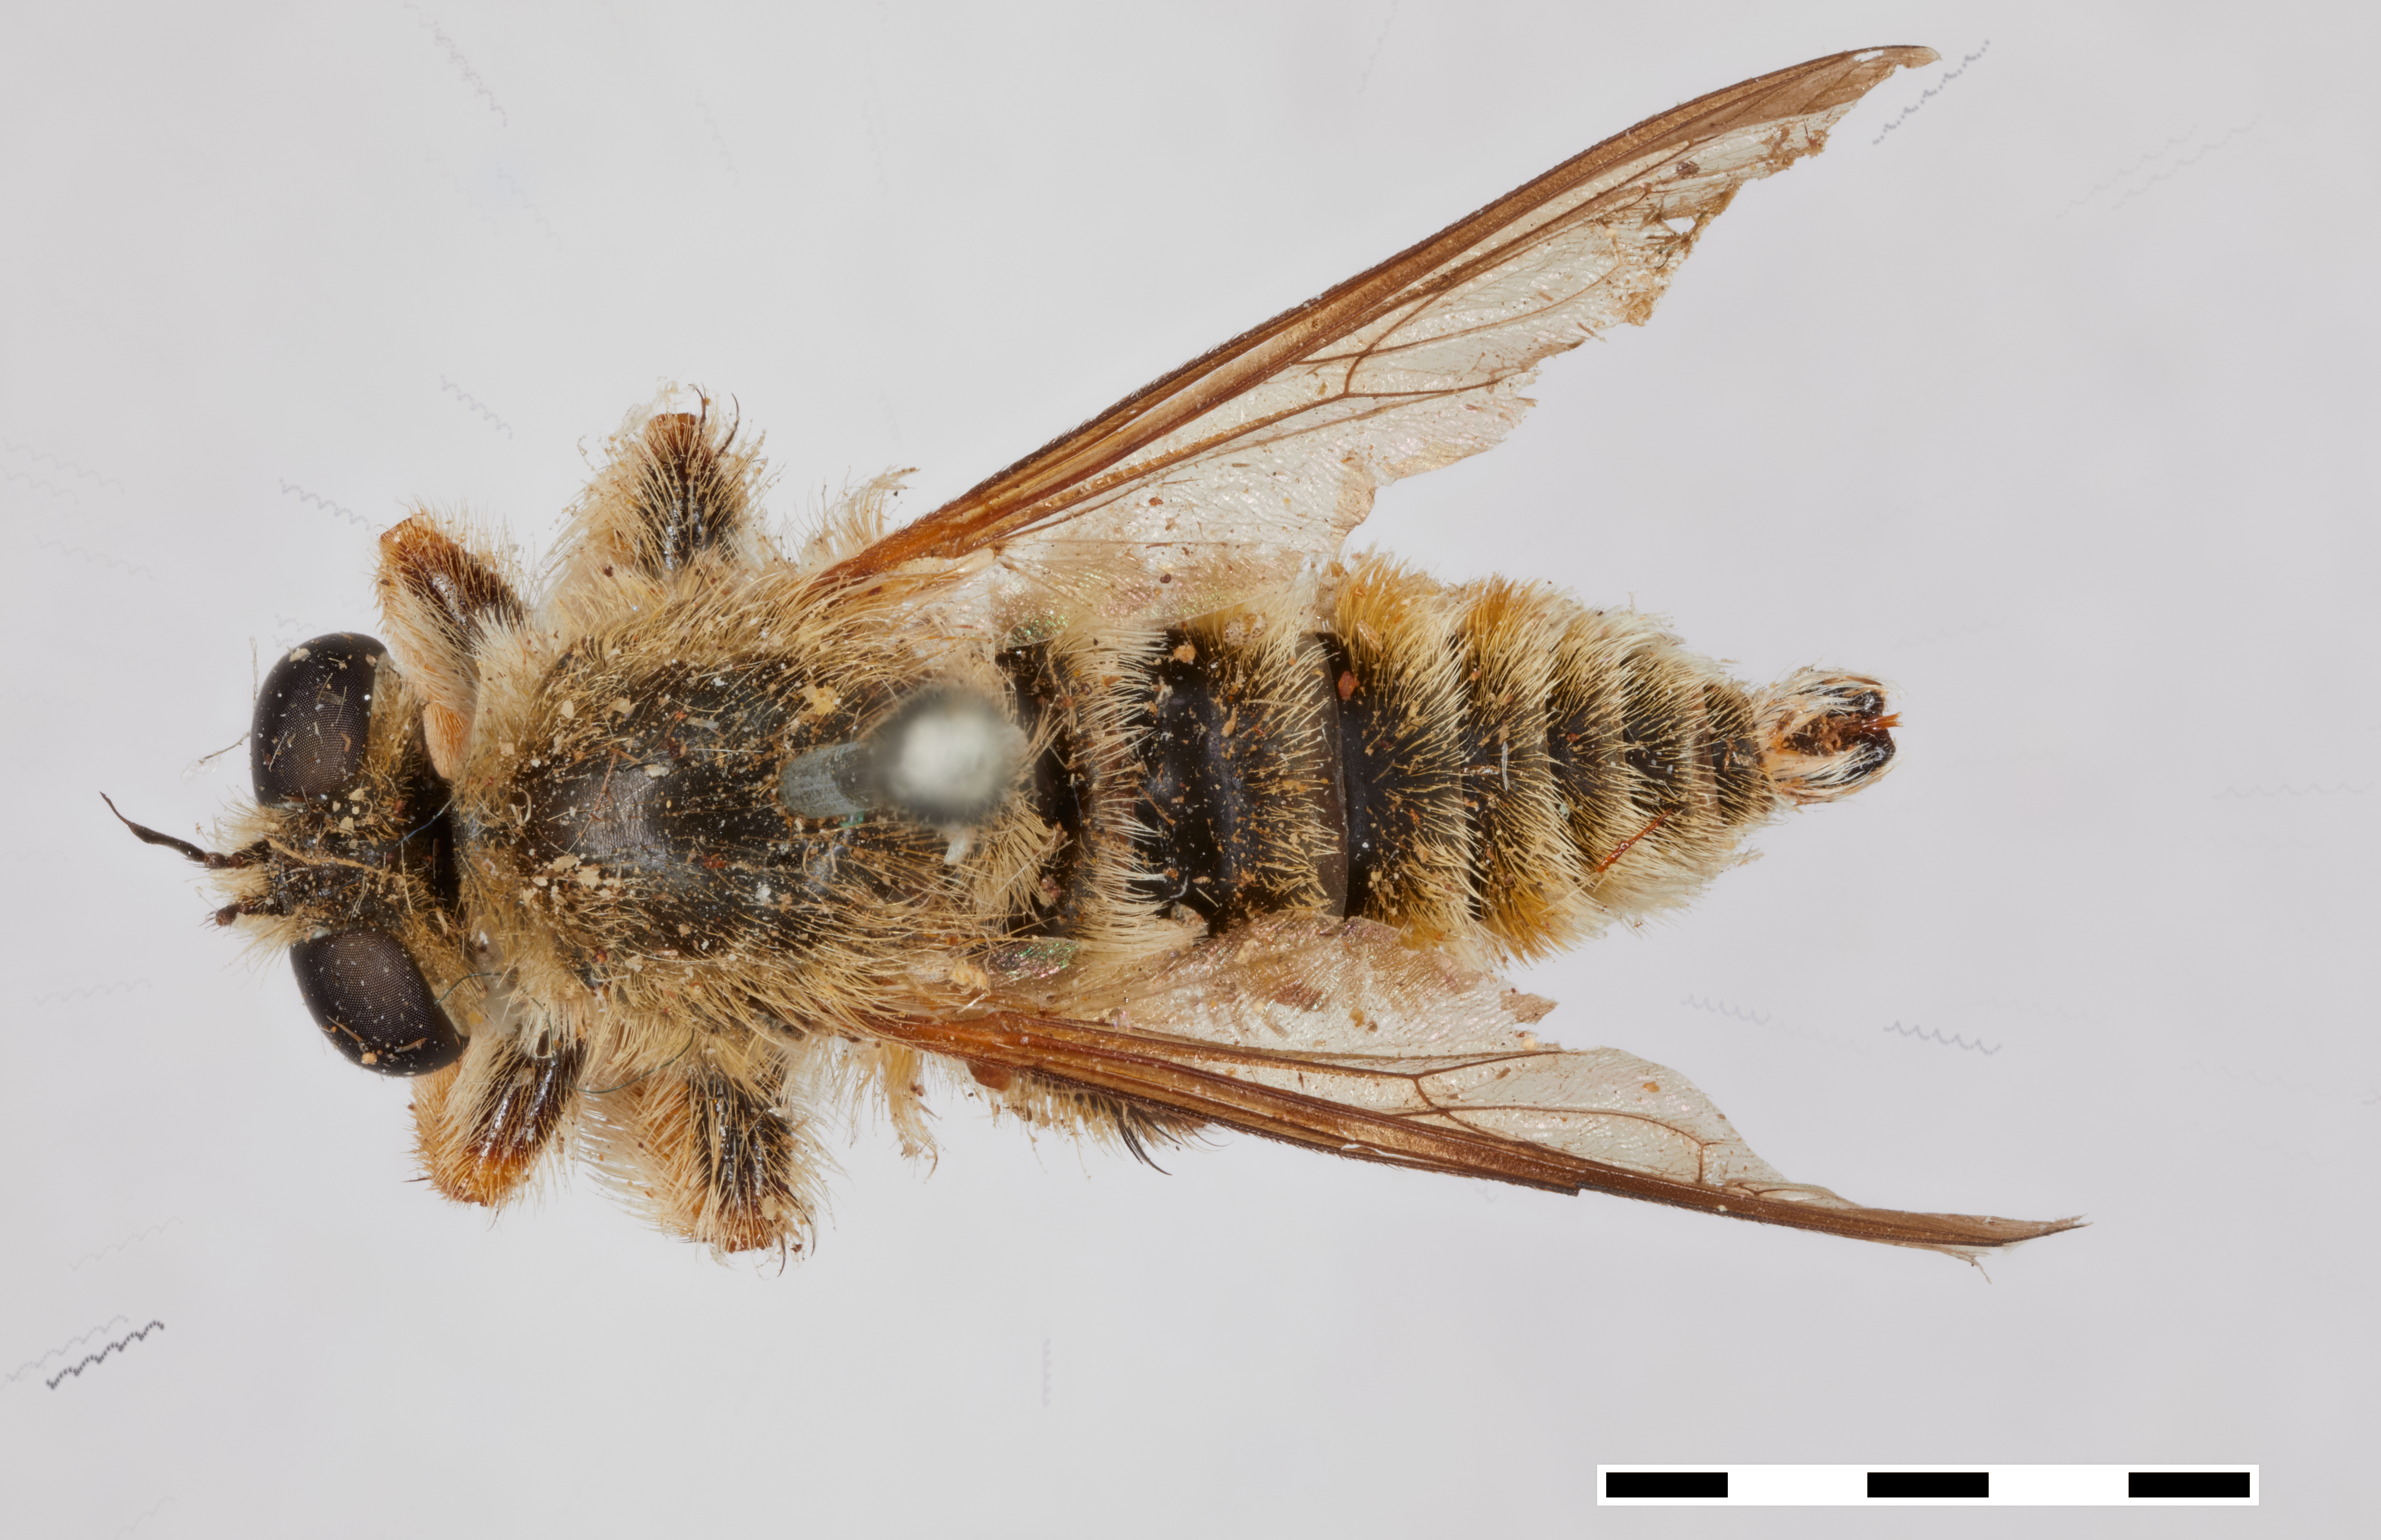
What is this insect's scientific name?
Mallophora megachile
